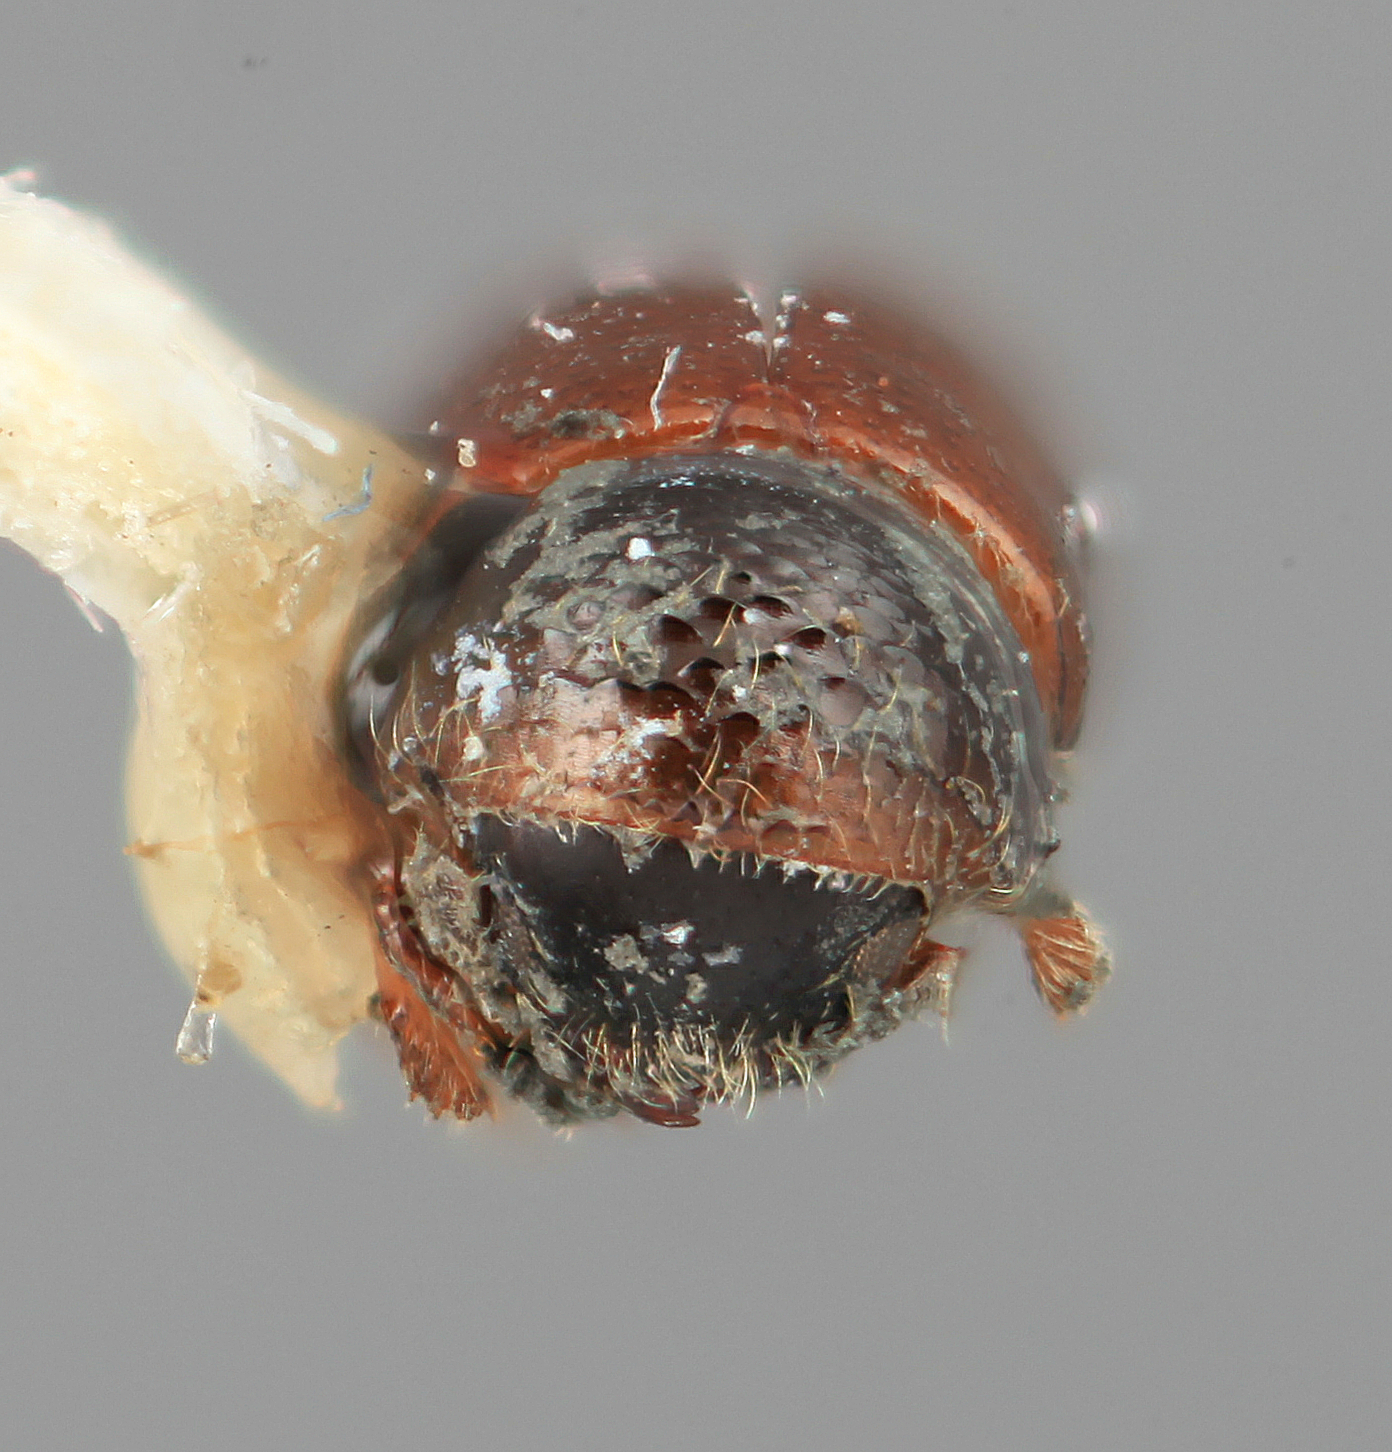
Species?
Corthyloxiphus willei
